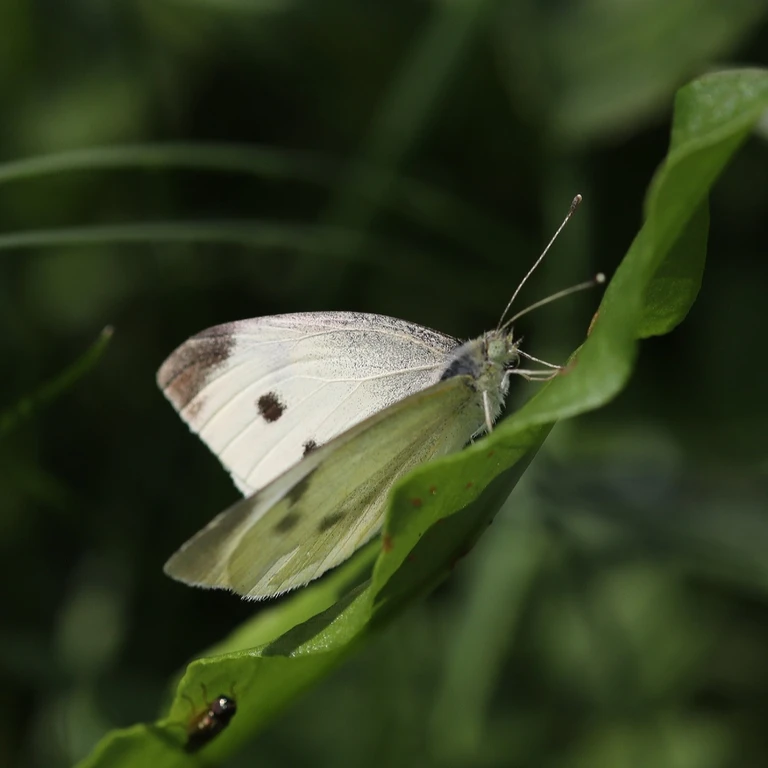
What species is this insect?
Pieris rapae
